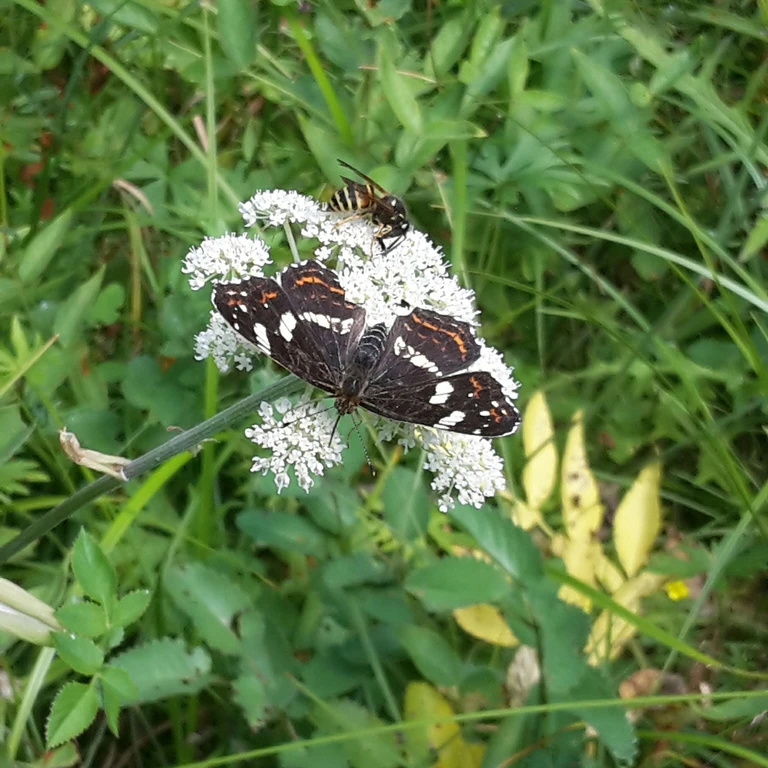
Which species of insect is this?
Araschnia levana
